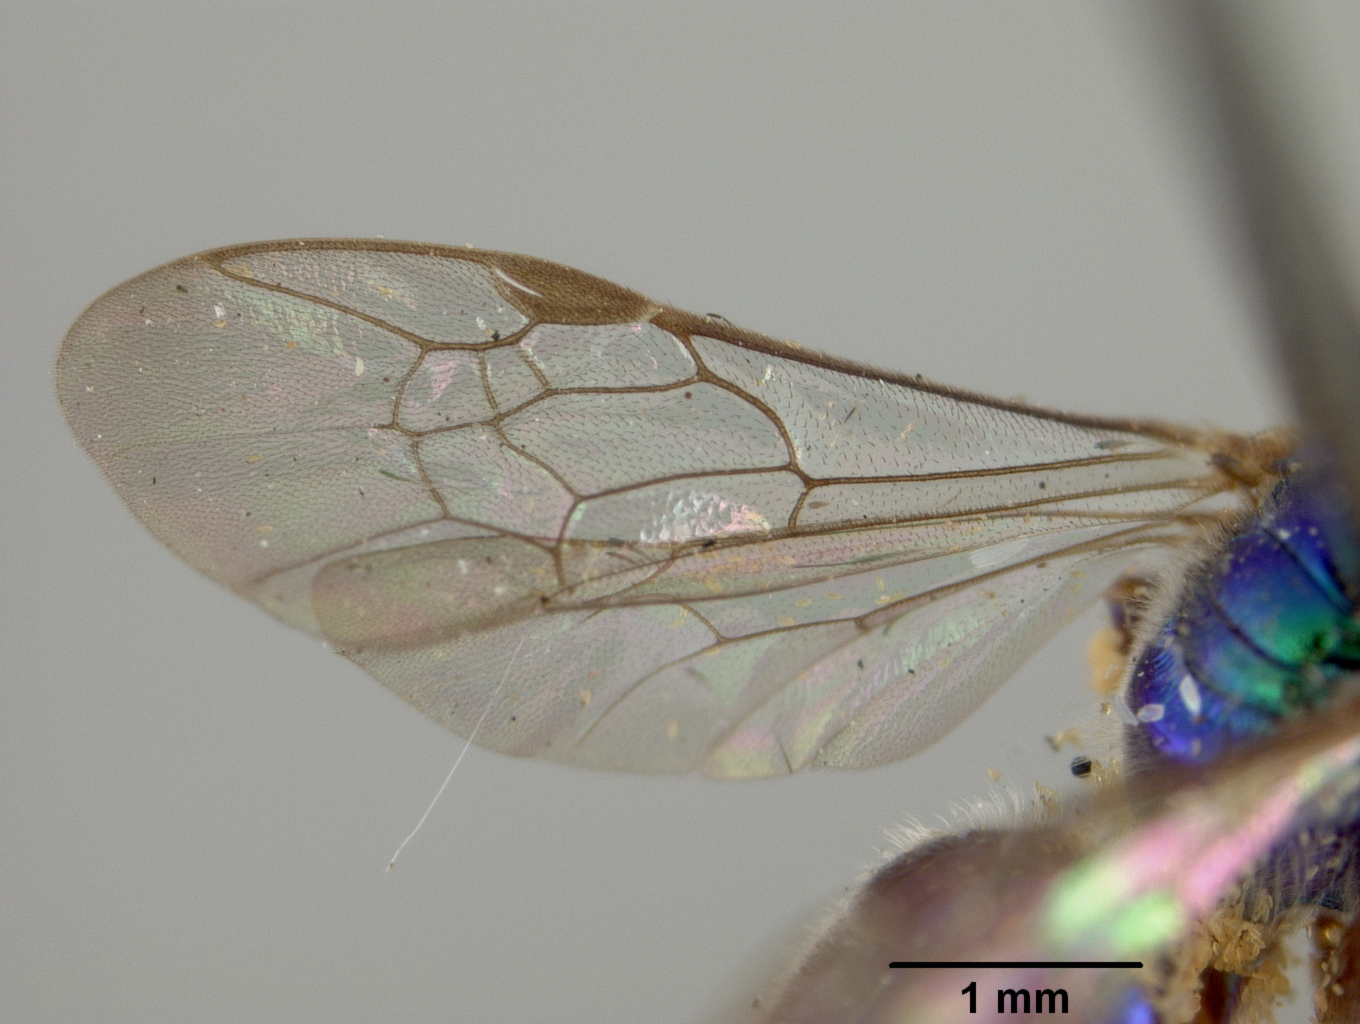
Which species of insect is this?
Augochlora gemella
